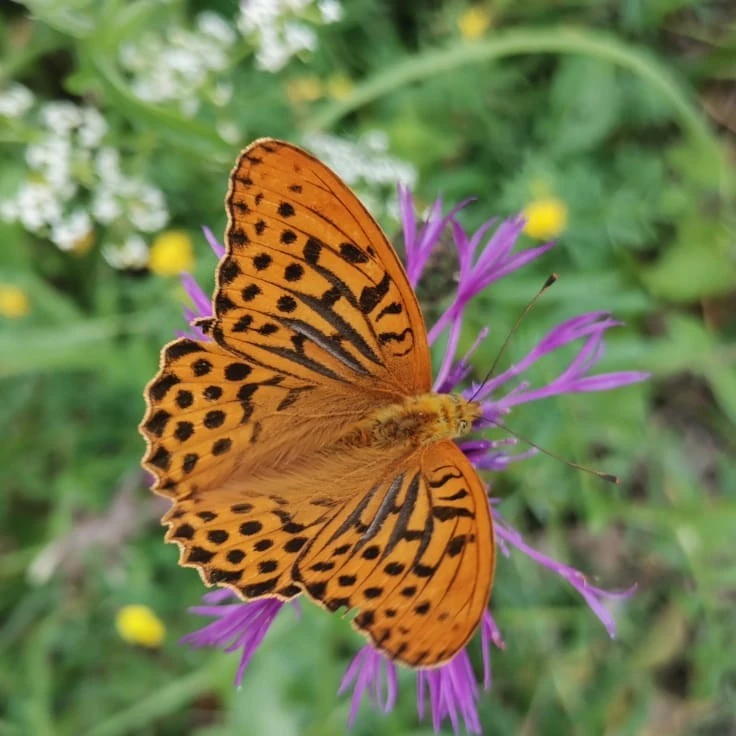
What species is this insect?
Argynnis paphia
